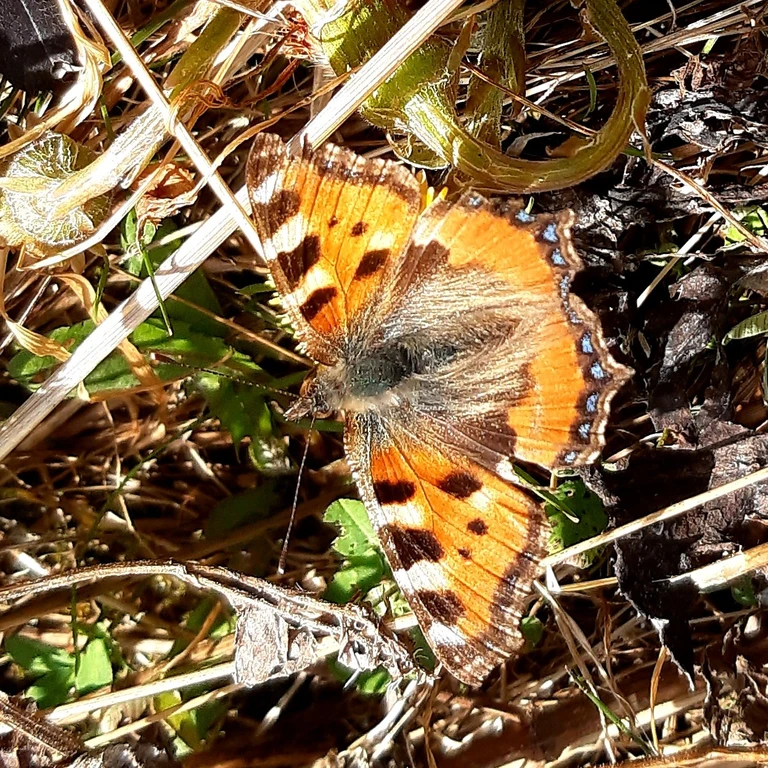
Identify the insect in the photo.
Aglais urticae
